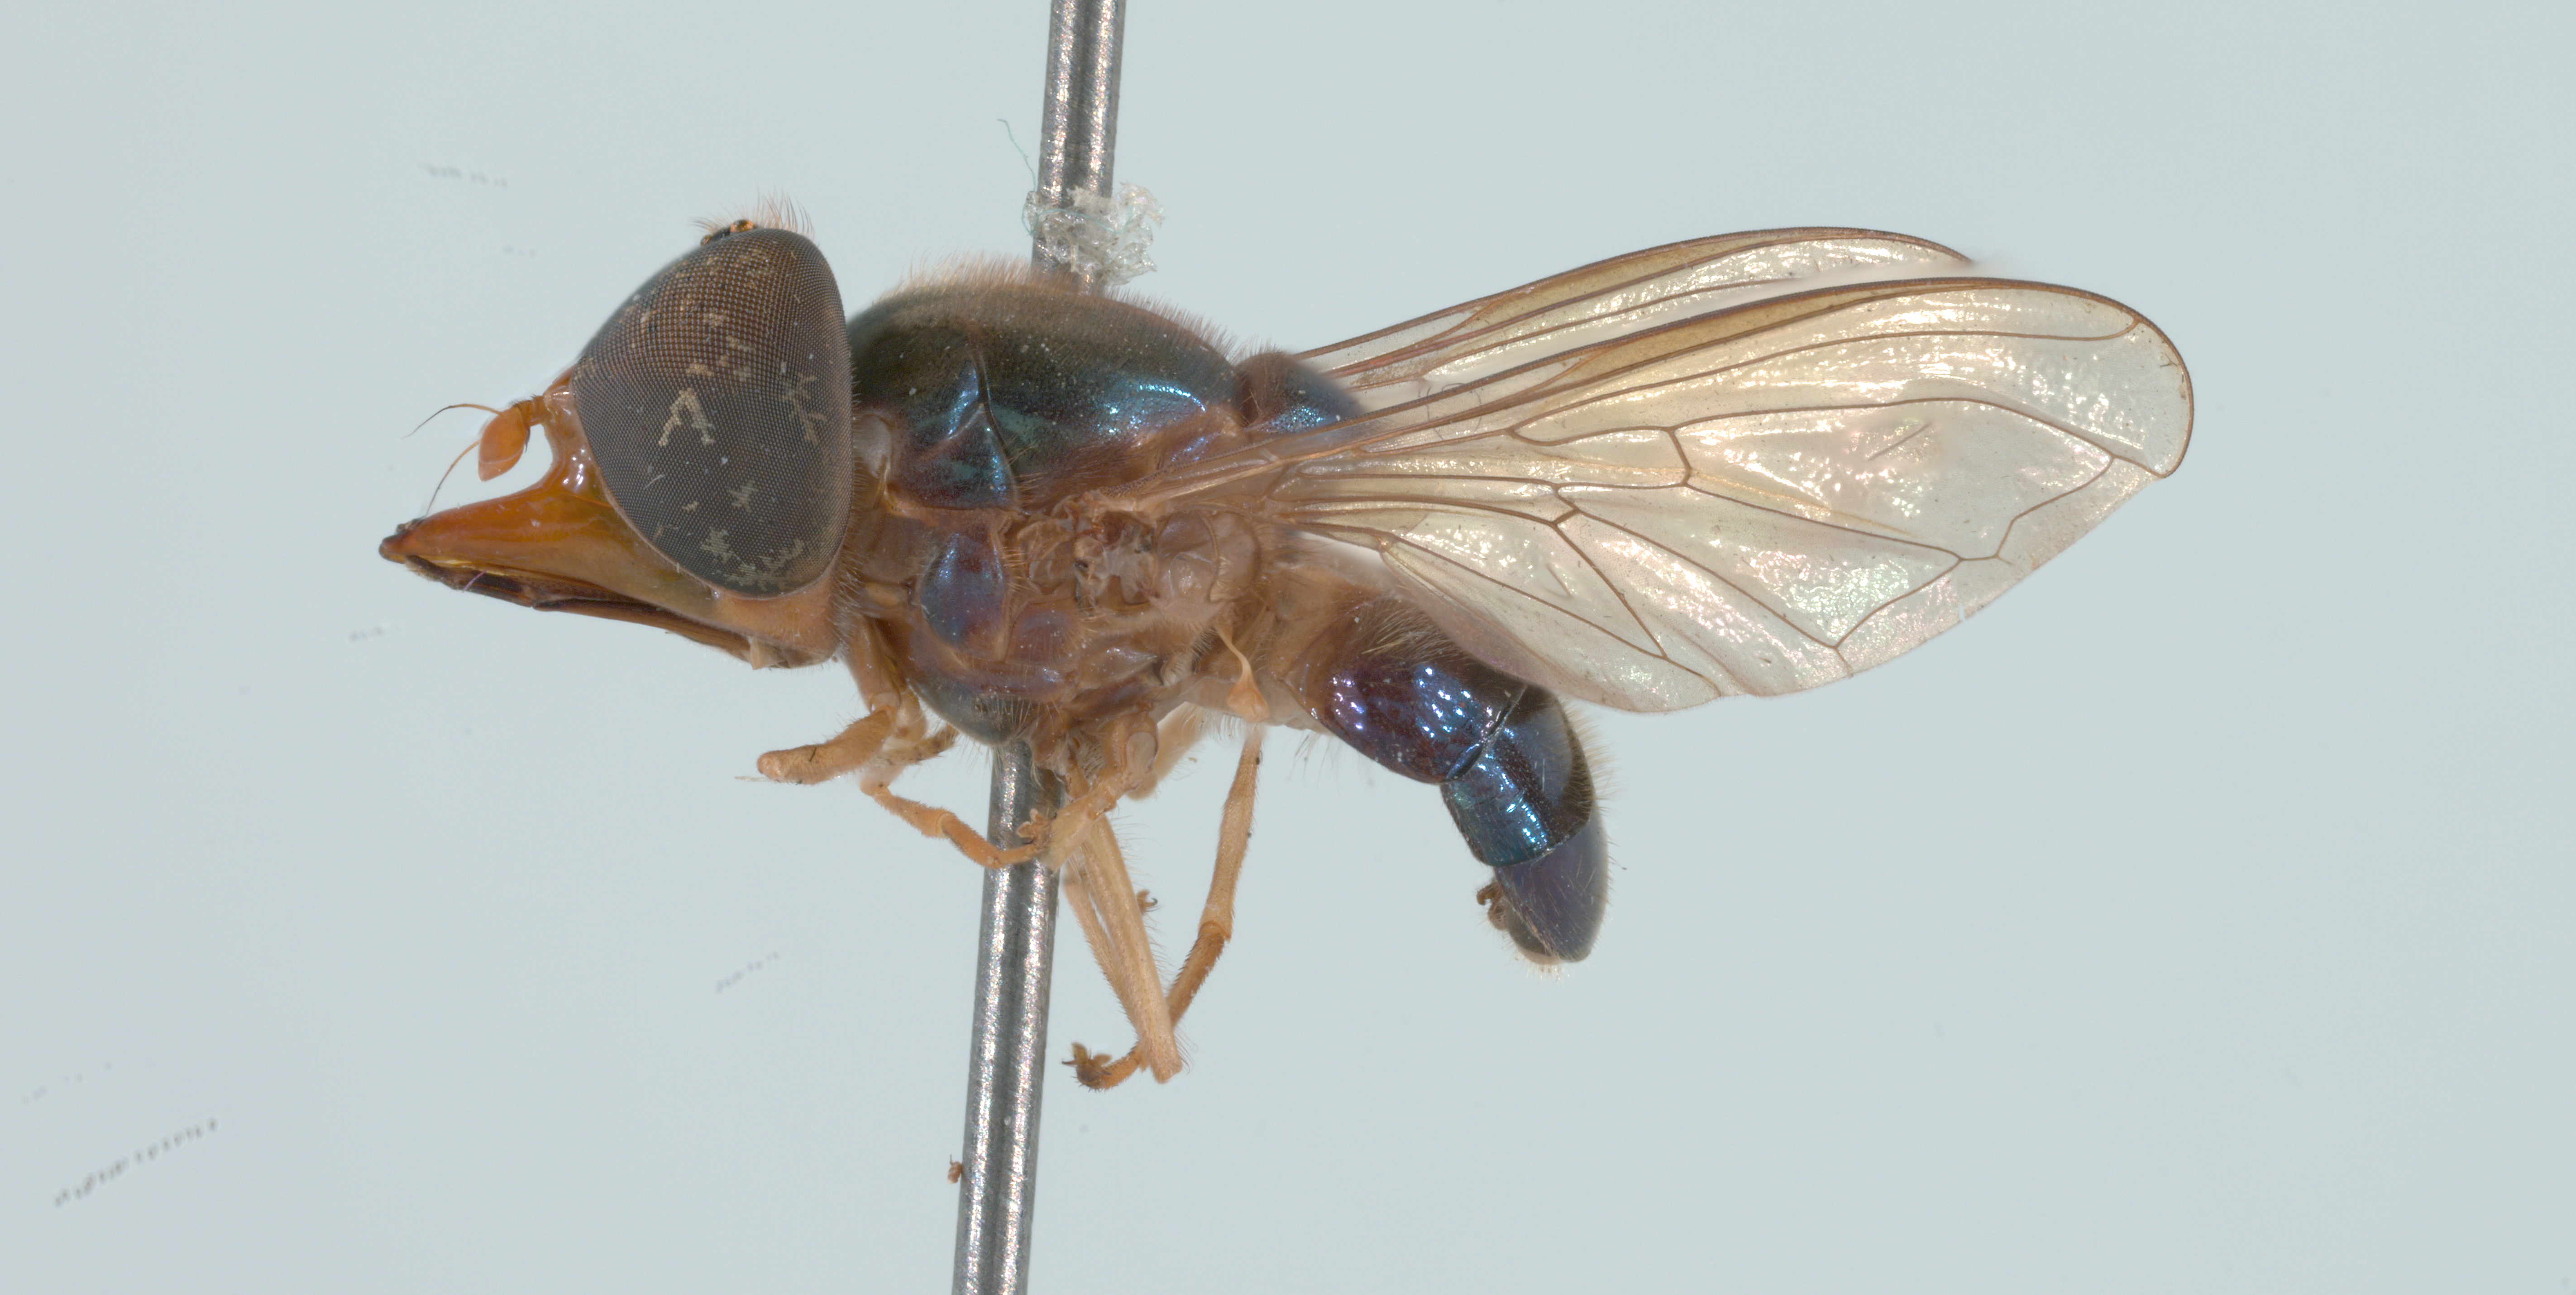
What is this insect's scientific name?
Rhingia caerulescens
